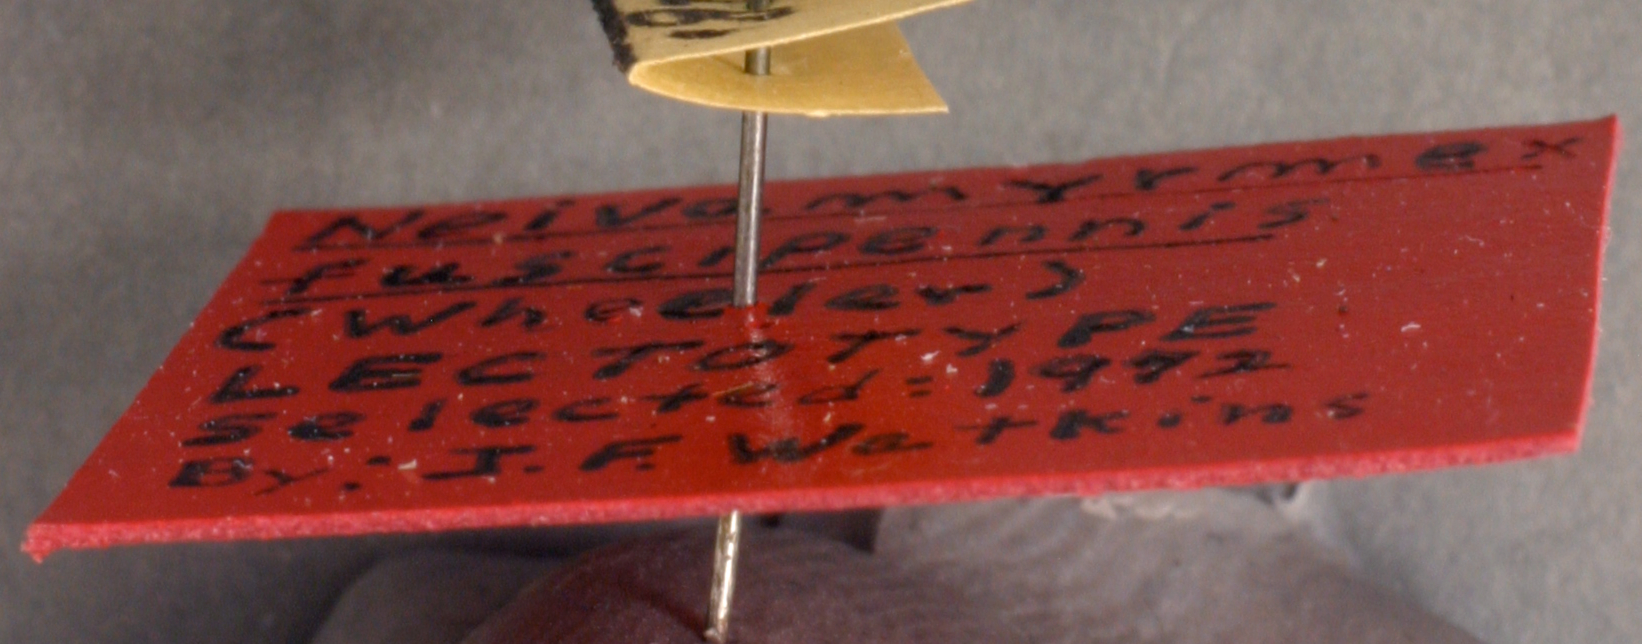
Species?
Eciton fuscipennis
